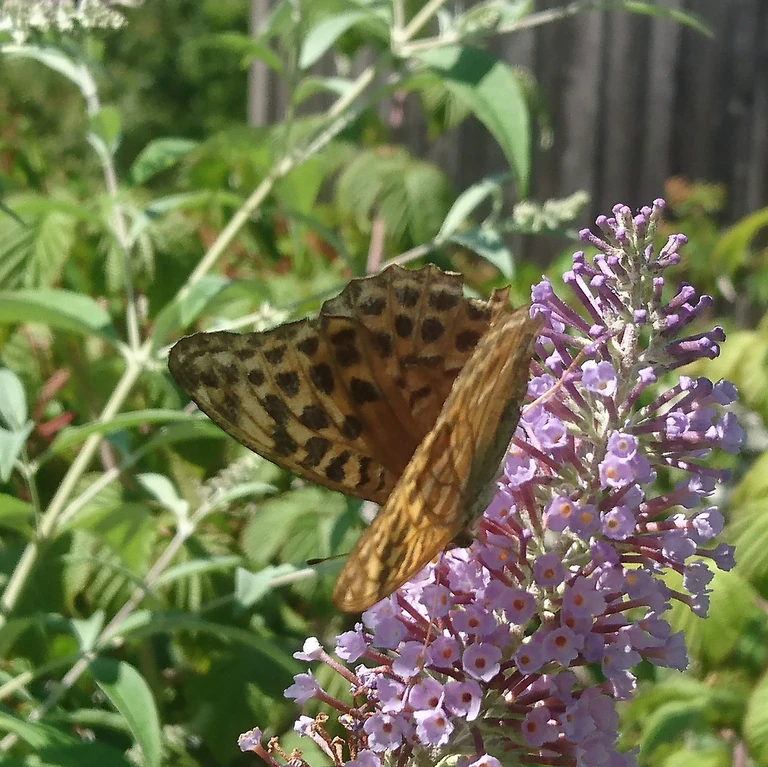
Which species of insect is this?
Argynnis paphia
